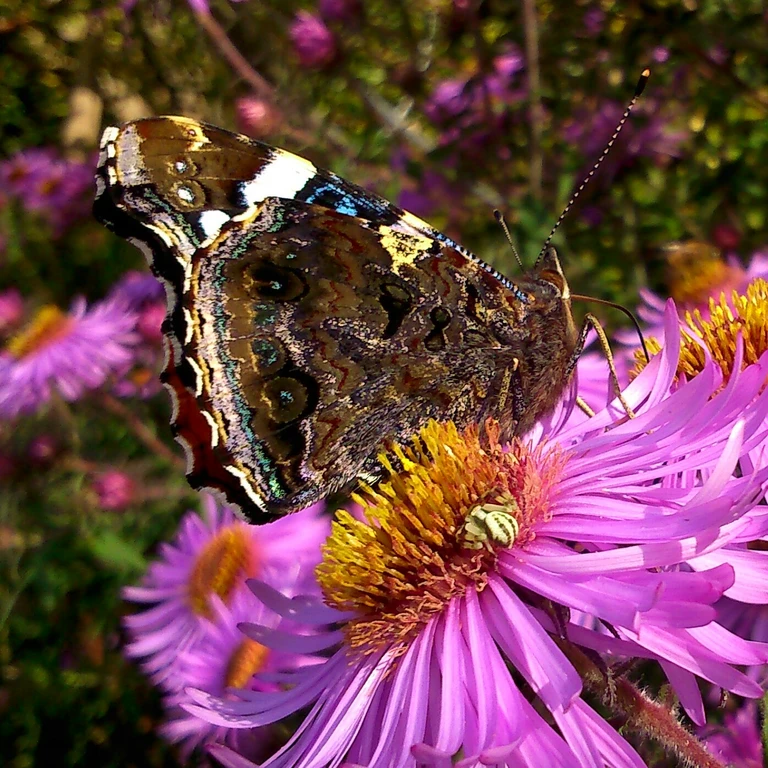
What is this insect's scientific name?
Vanessa atalanta
